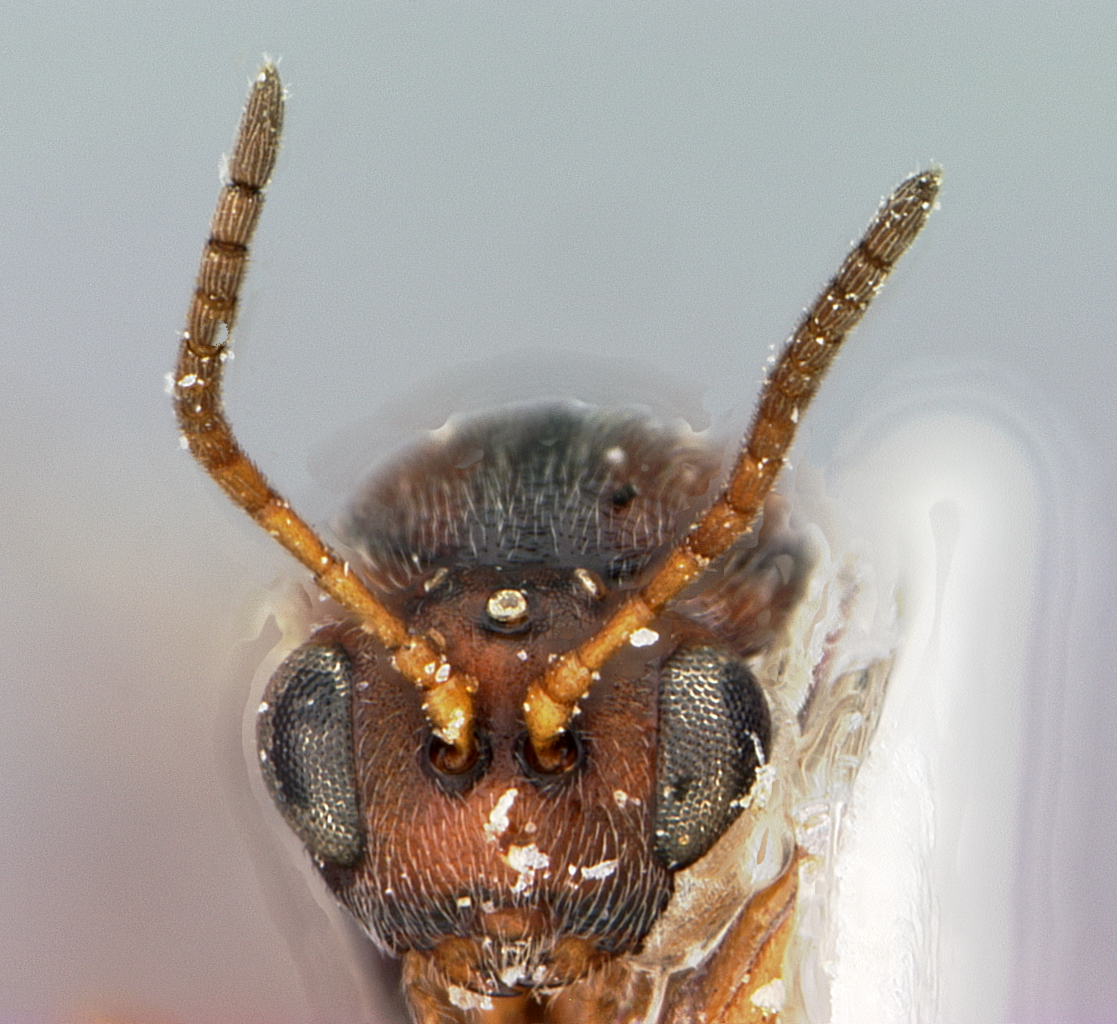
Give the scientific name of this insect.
Callirhytis cedros
